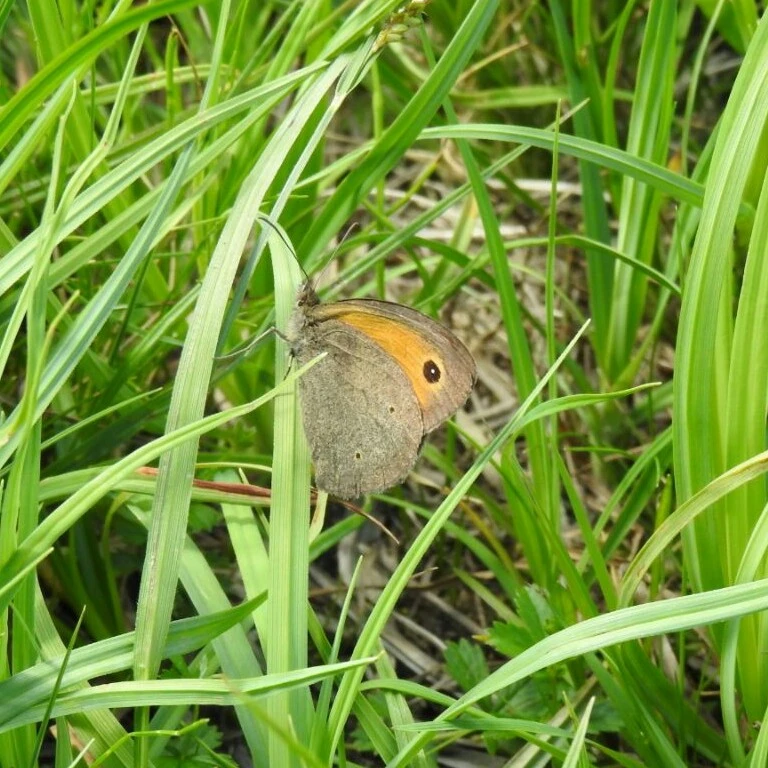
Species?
Maniola jurtina
